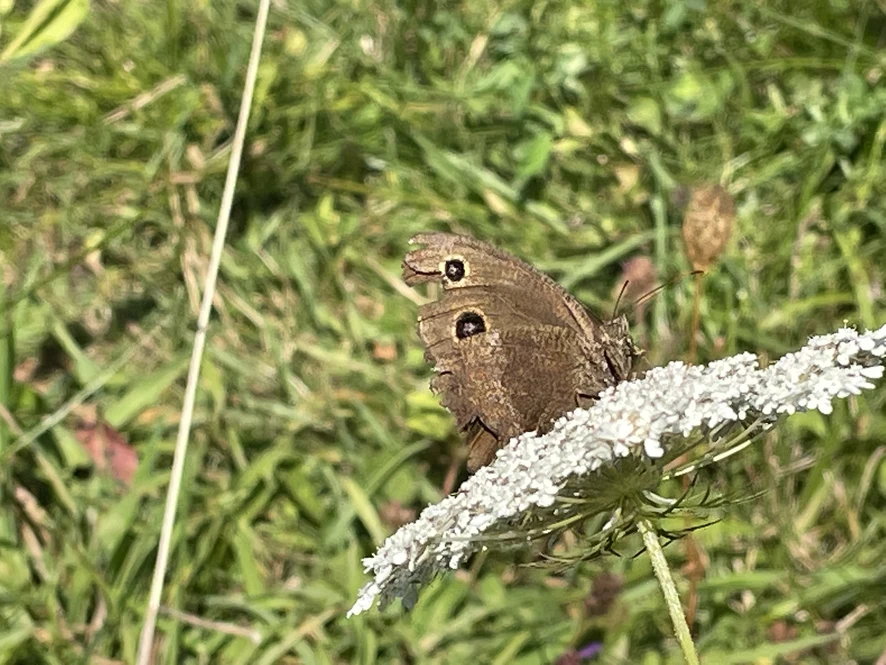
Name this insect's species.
Minois dryas
